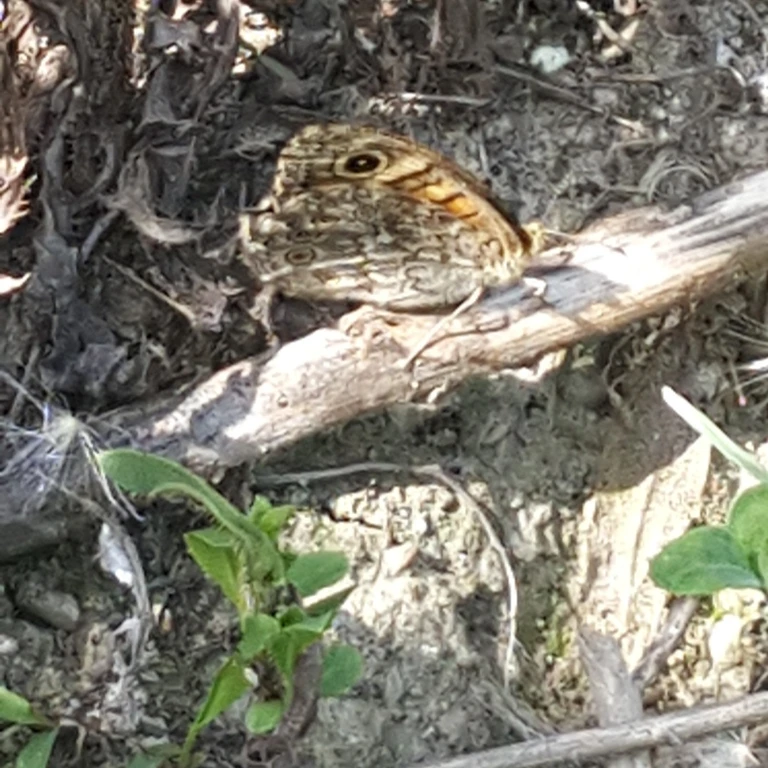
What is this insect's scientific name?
Lasiommata megera (also Pararge megera)
